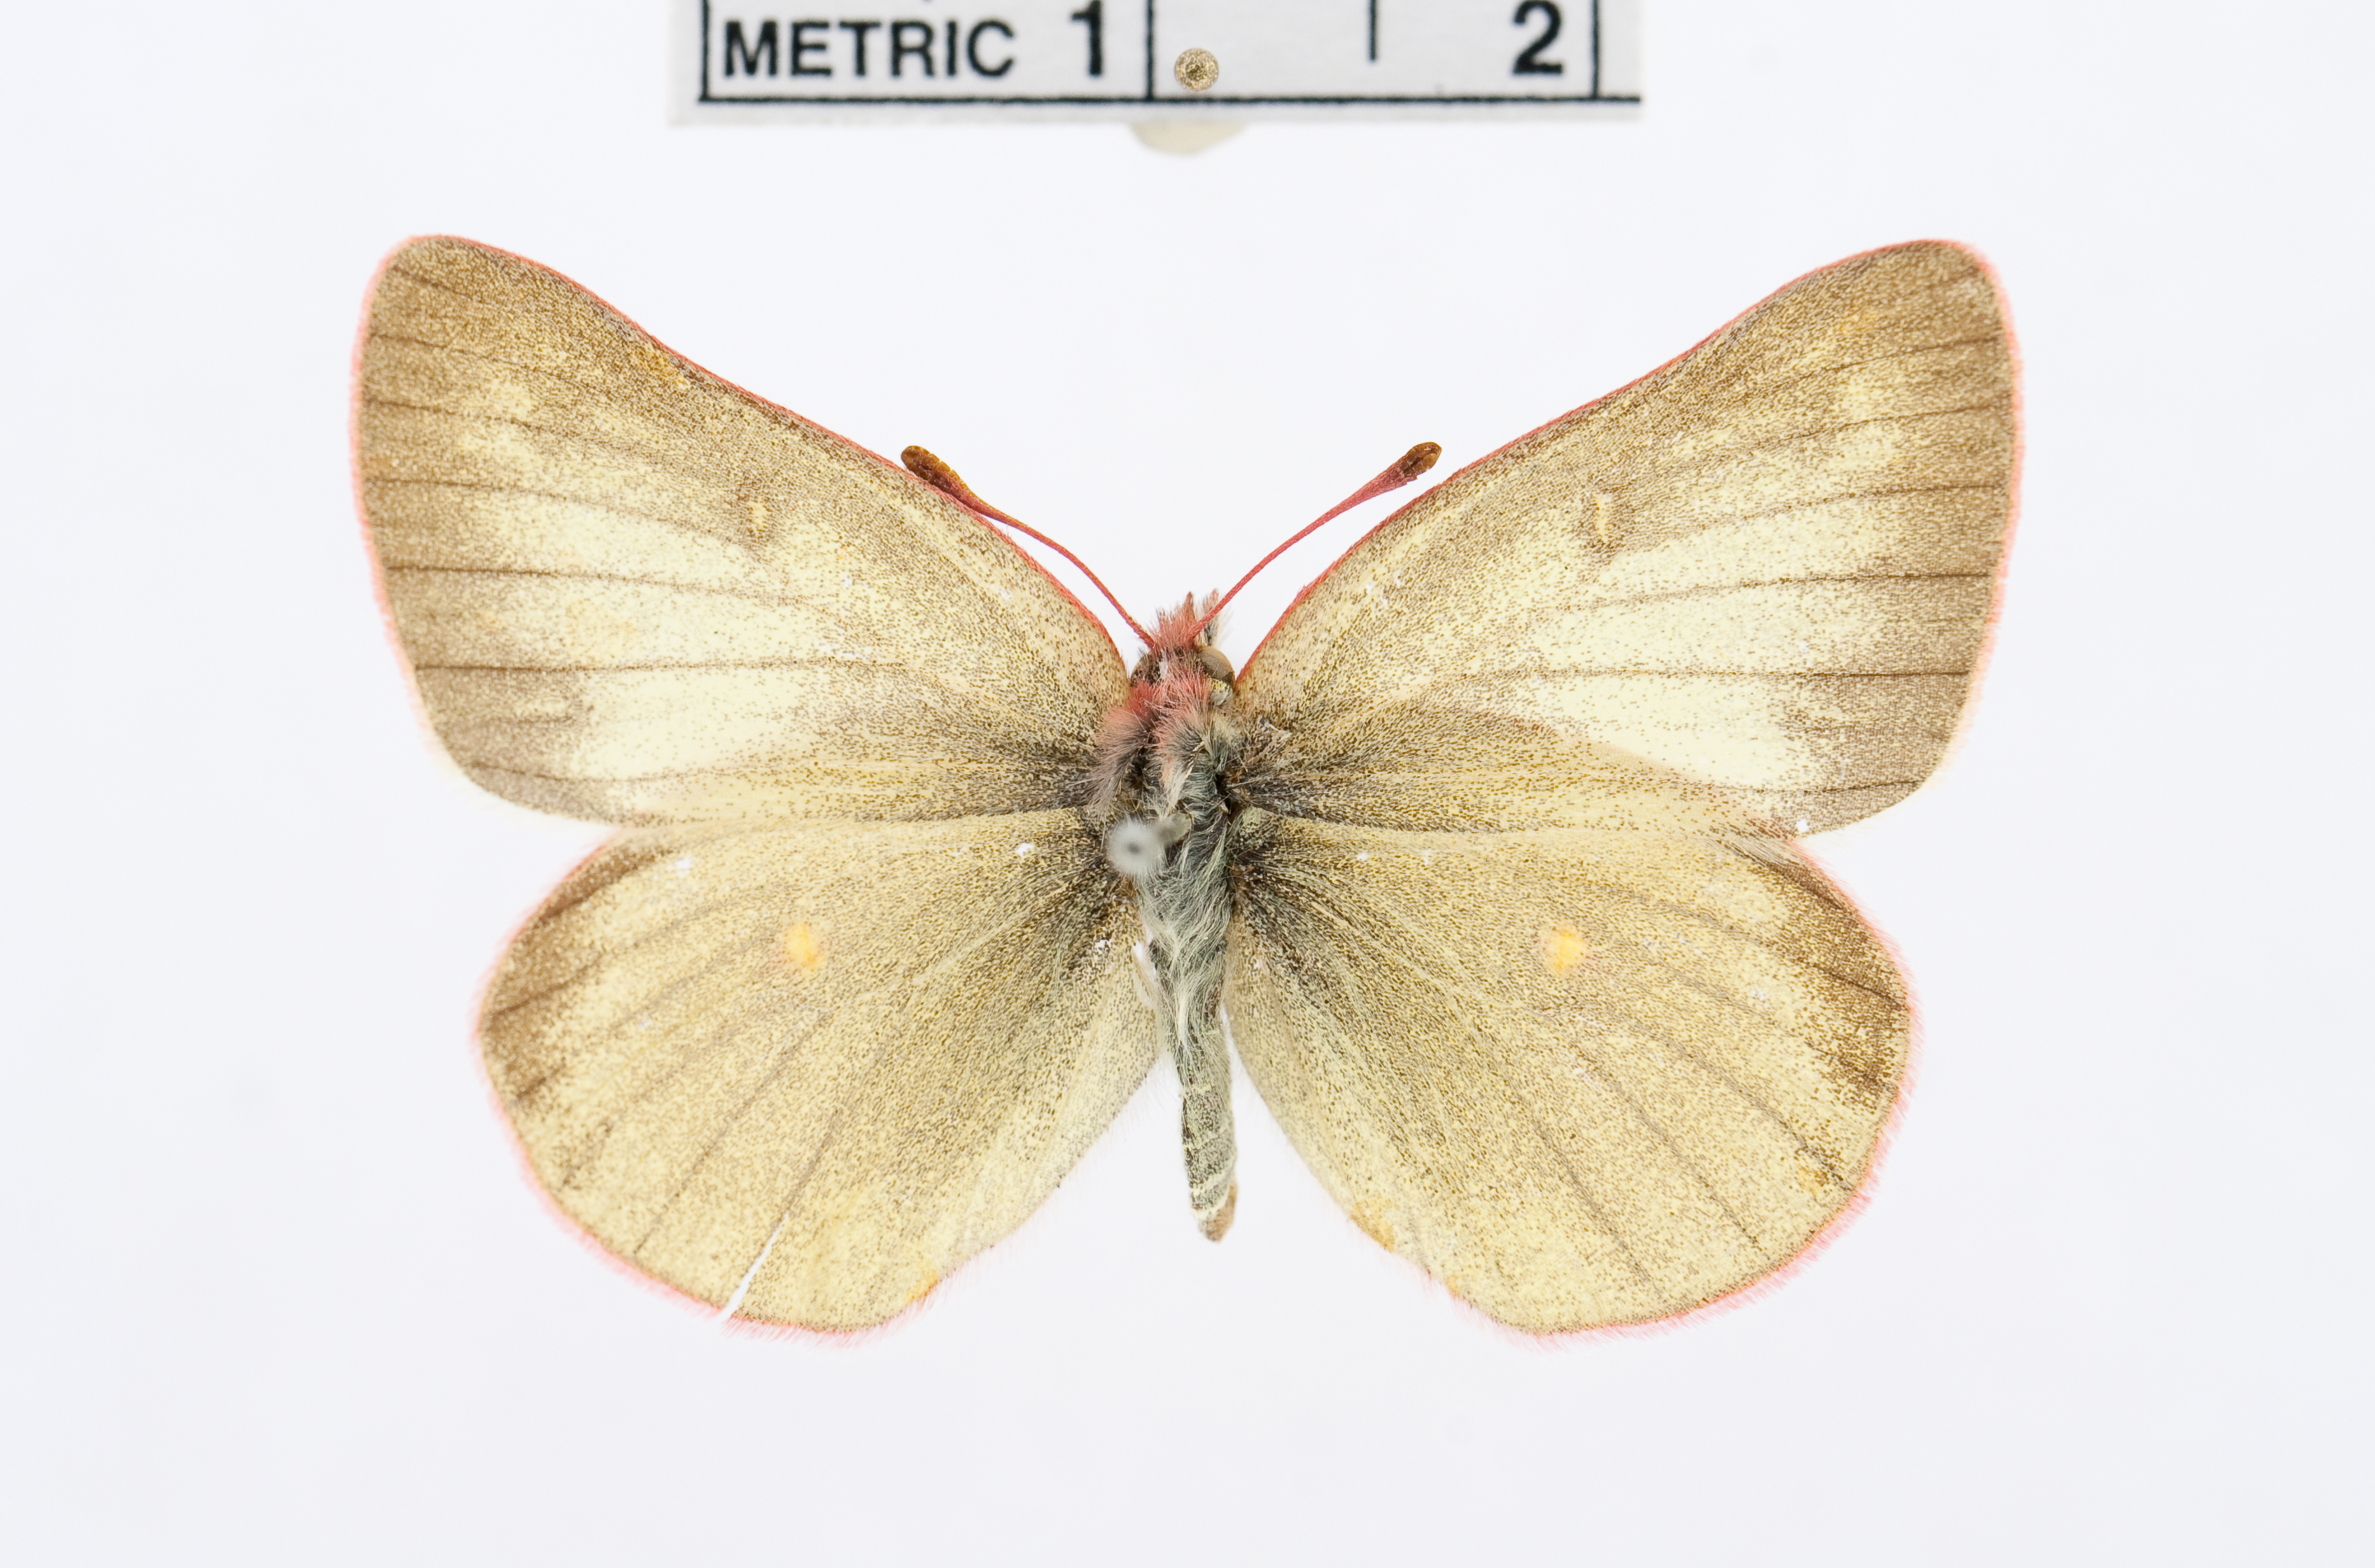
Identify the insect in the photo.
Colias dimera
